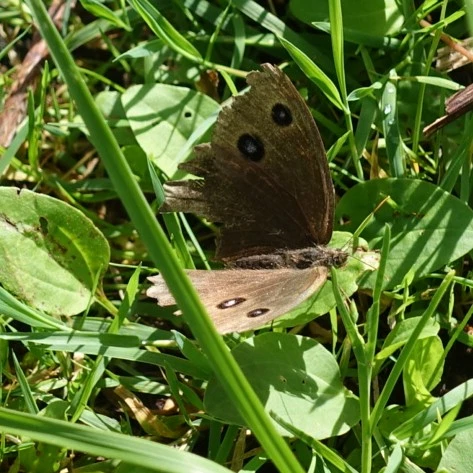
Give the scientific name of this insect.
Minois dryas
